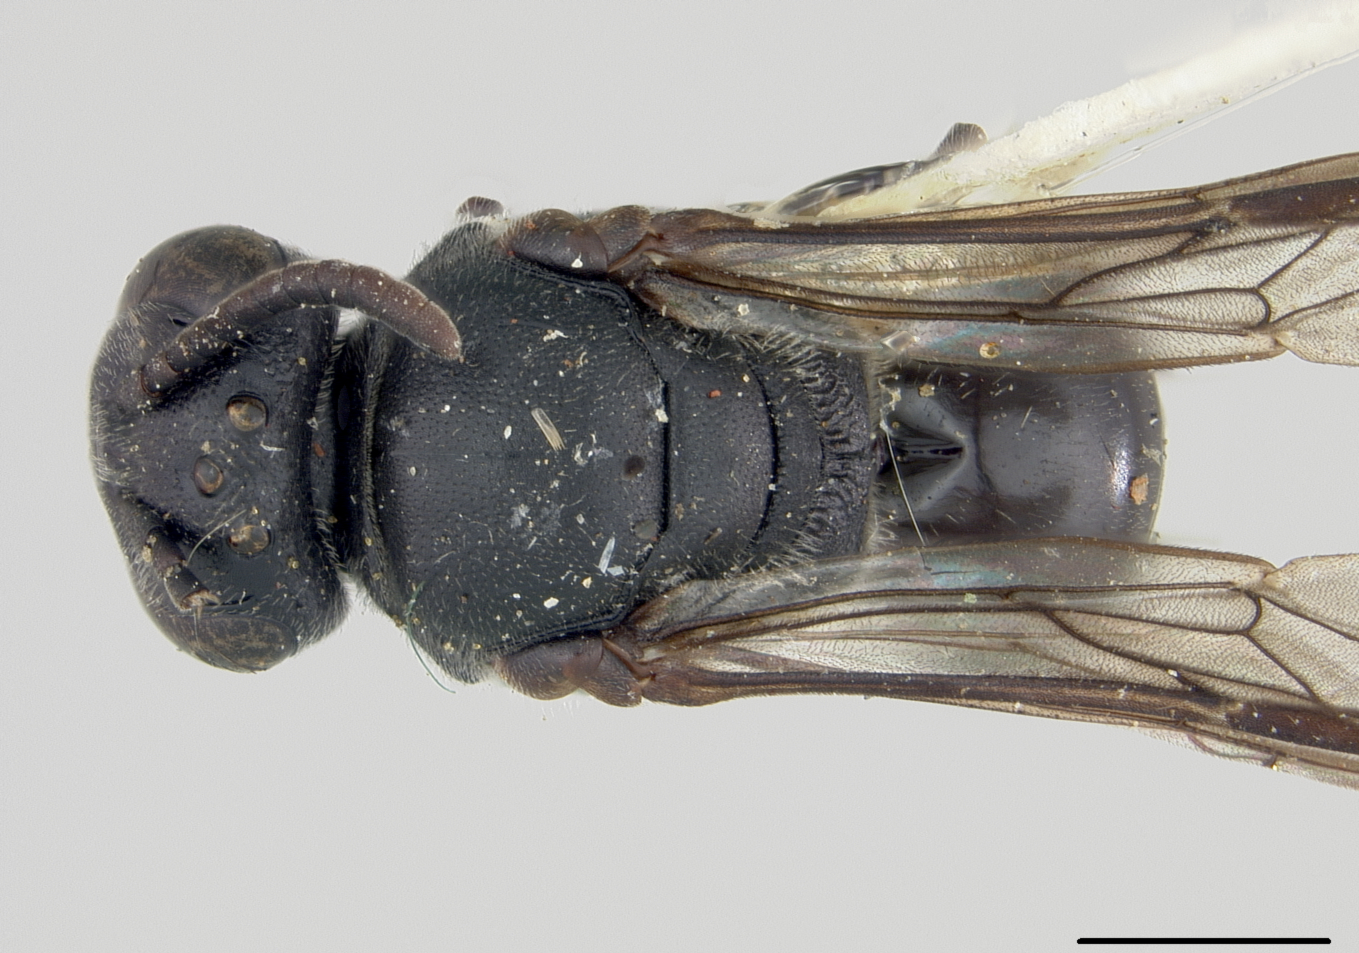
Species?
Prosopis holomelaena
